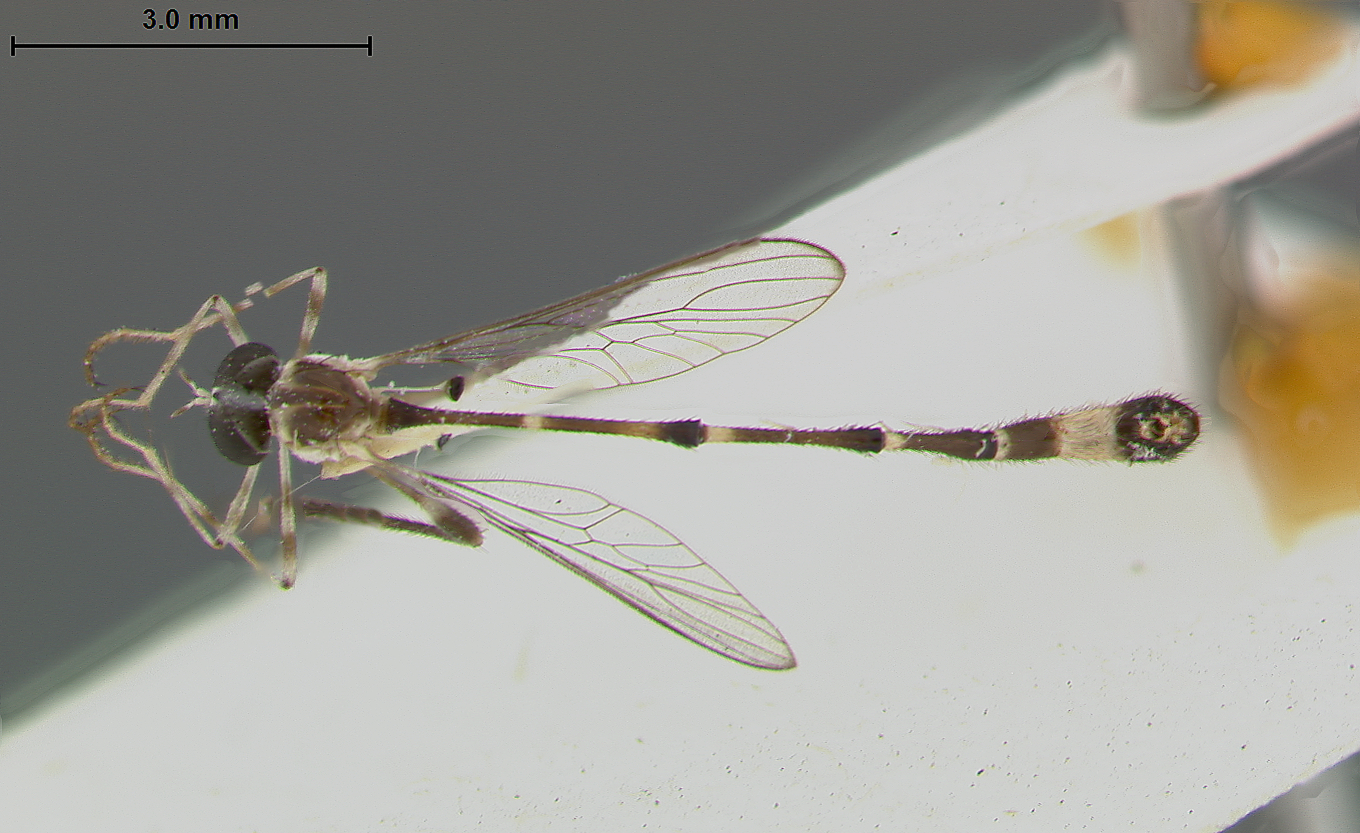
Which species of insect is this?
Schildia jamaicensis
